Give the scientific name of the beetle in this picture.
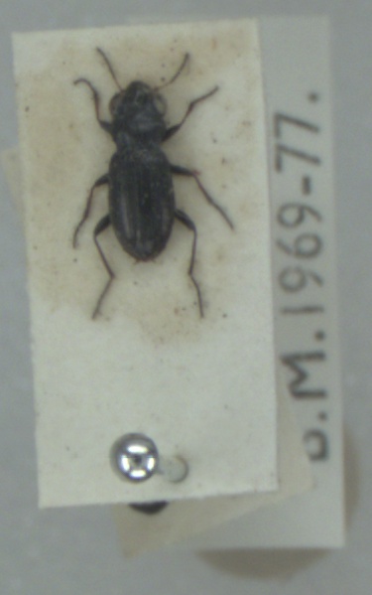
Notiophilus palustris
